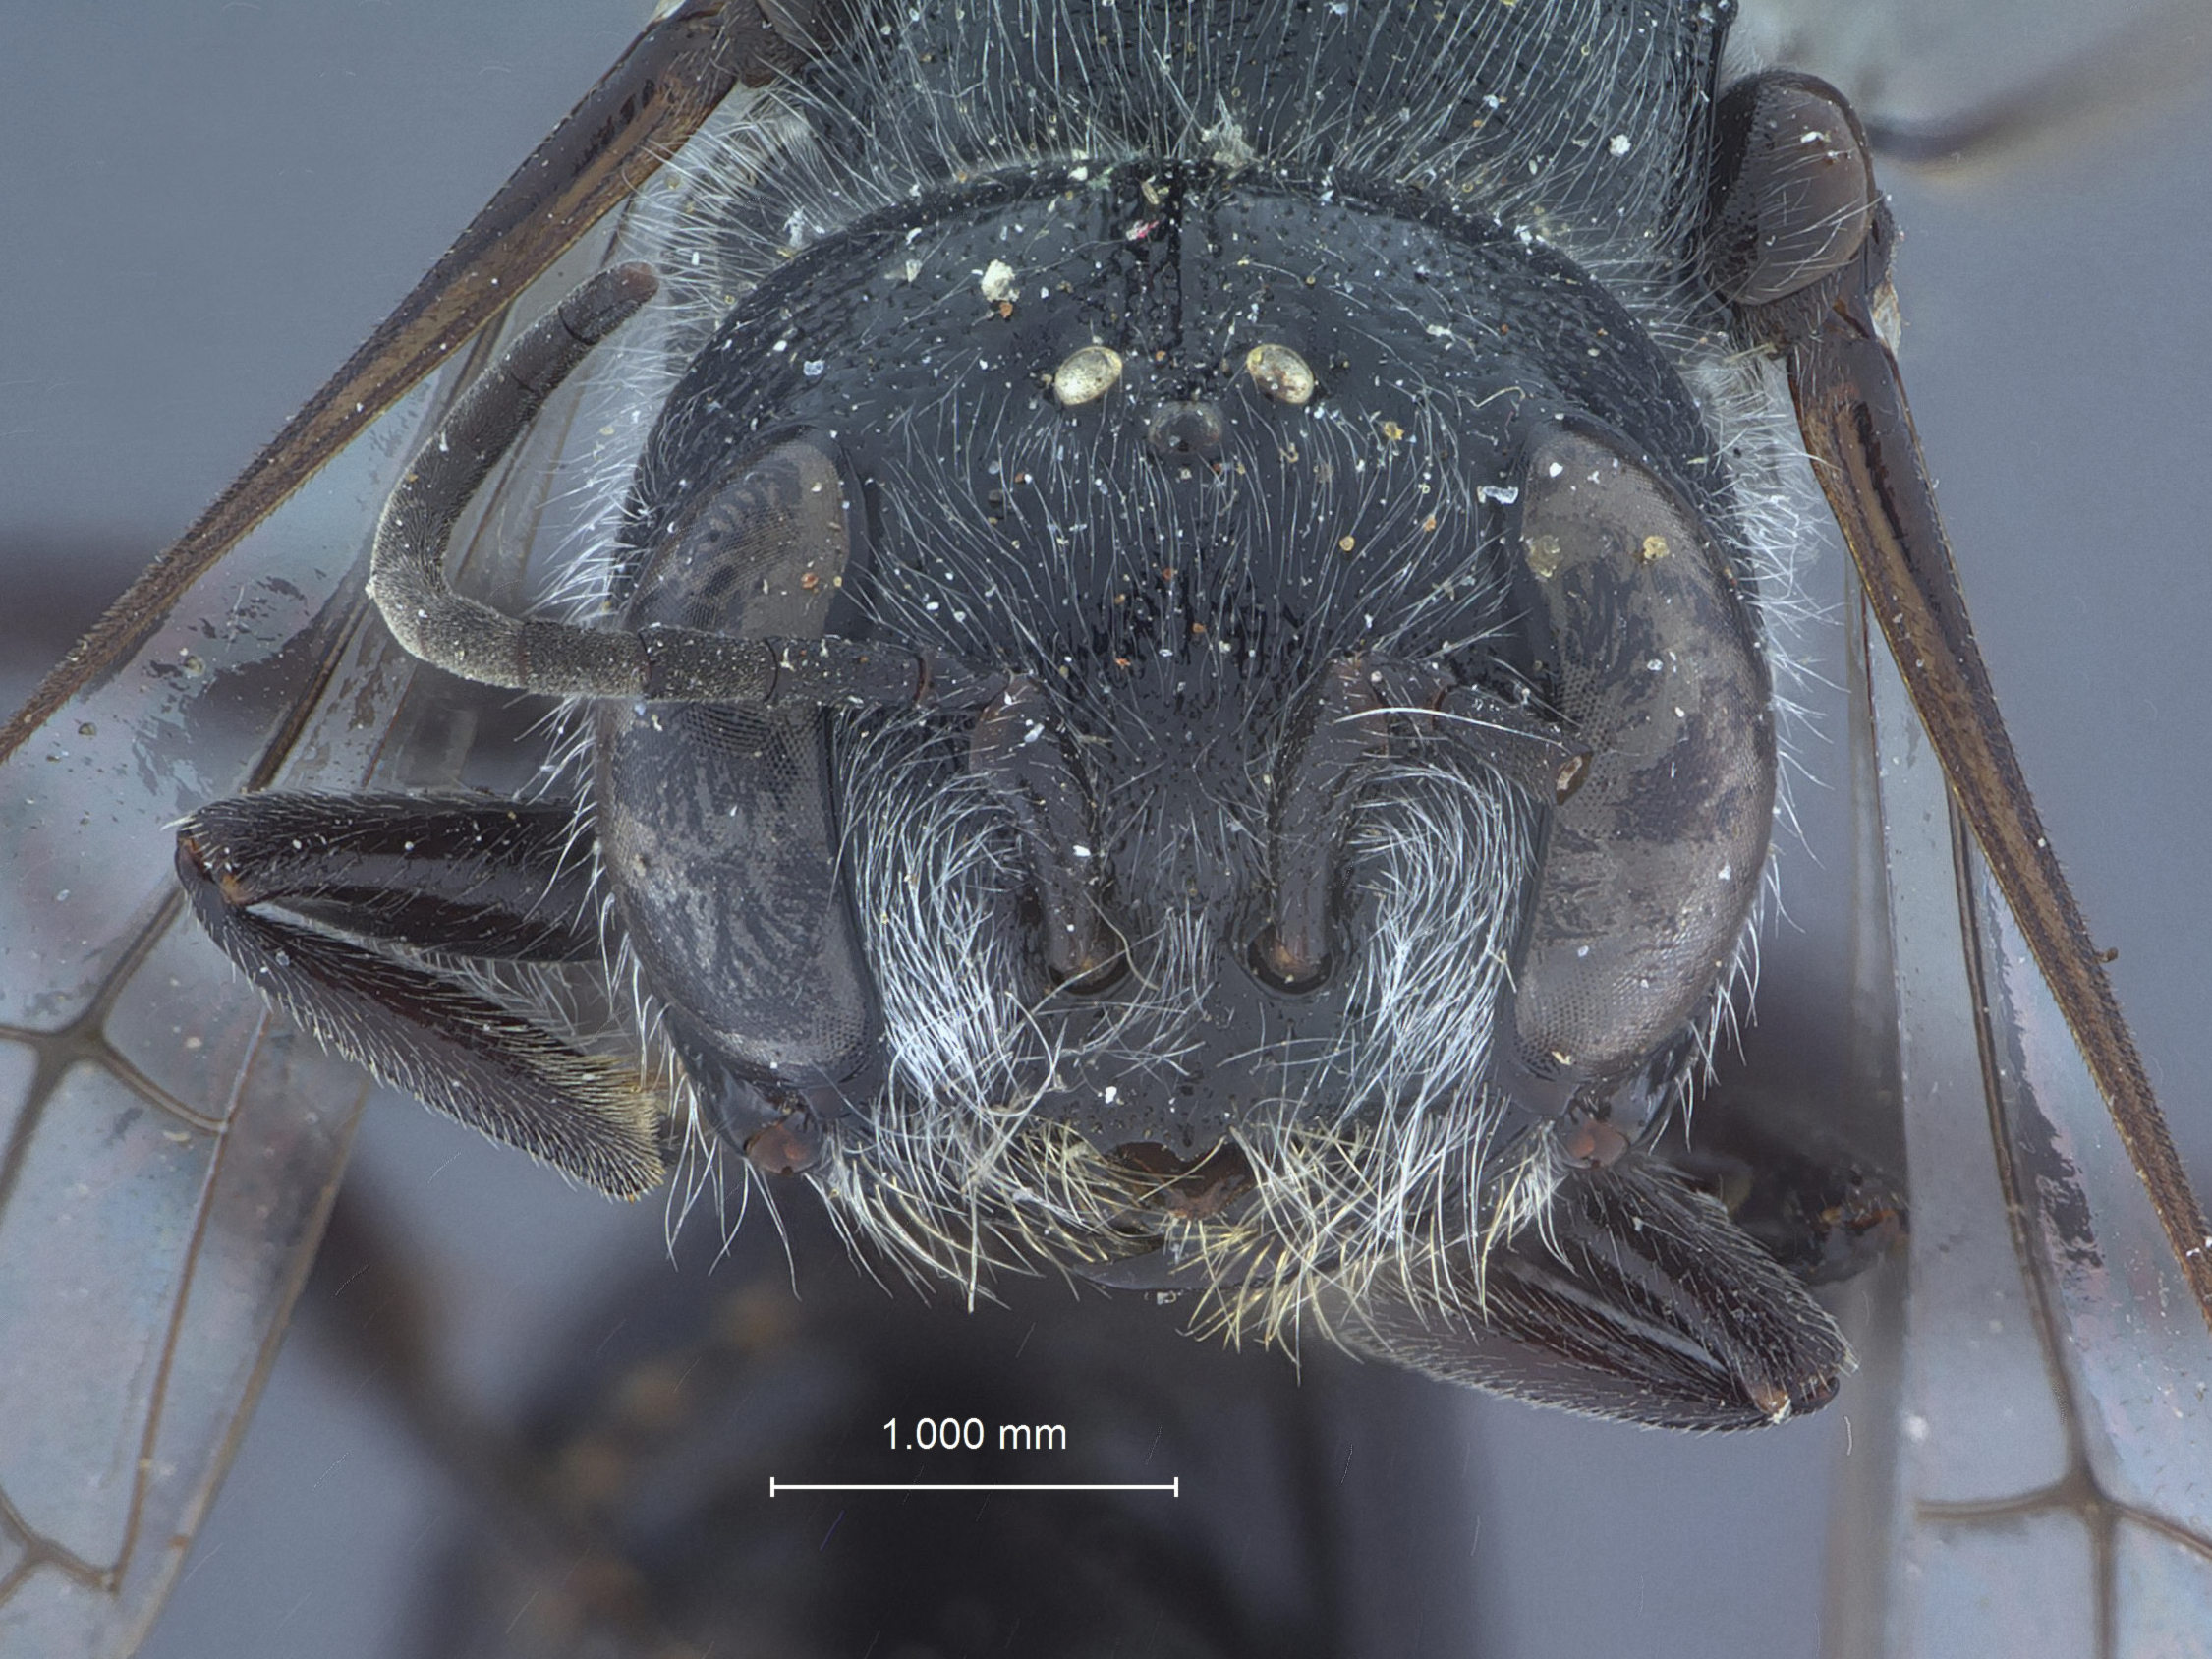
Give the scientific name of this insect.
Pemphredon virginiana
